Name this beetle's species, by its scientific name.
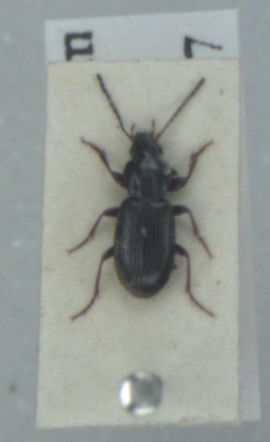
Pterostichus diligens
